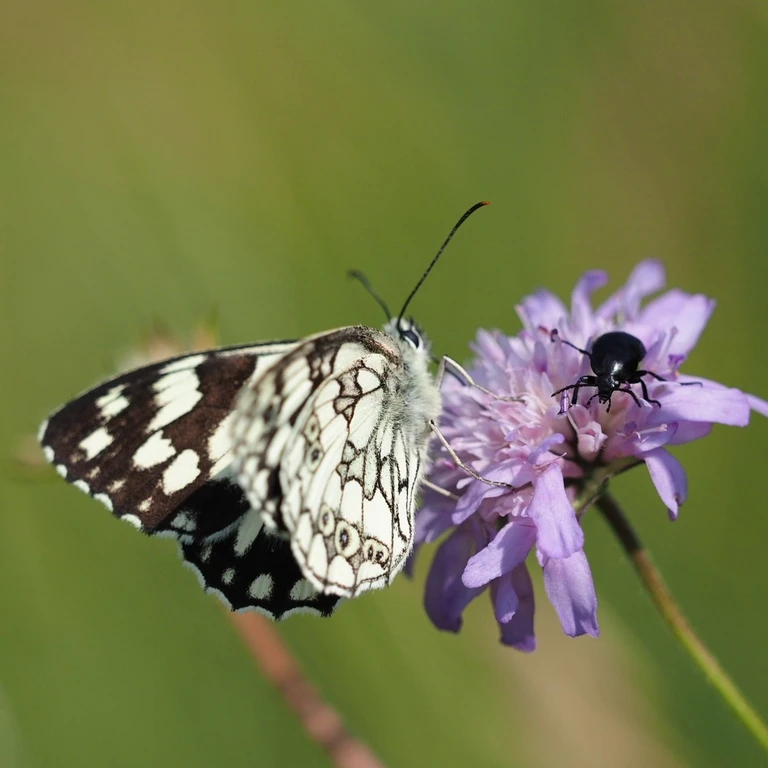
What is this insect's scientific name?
Melanargia galathea
